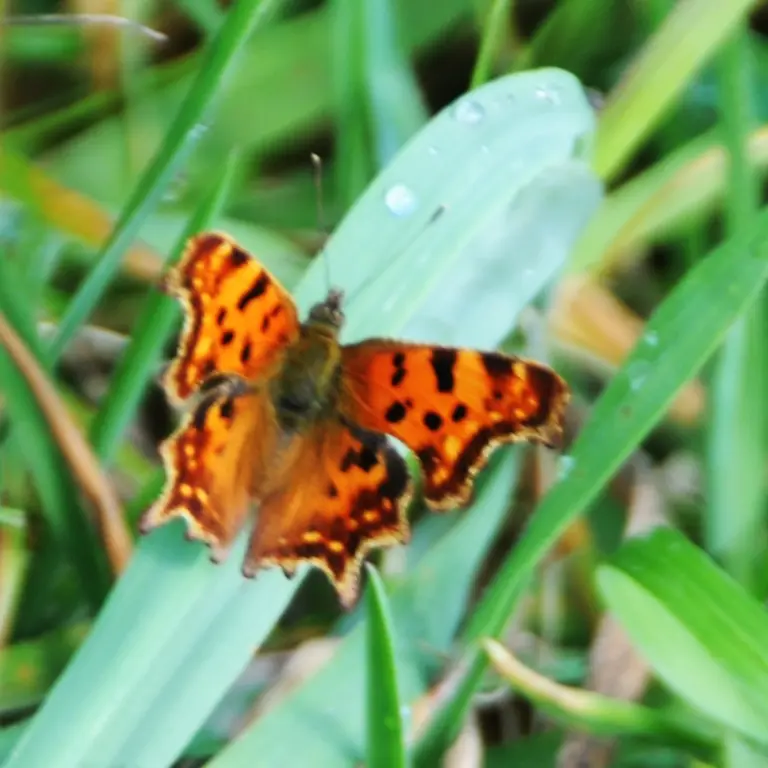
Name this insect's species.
Polygonia c-album
